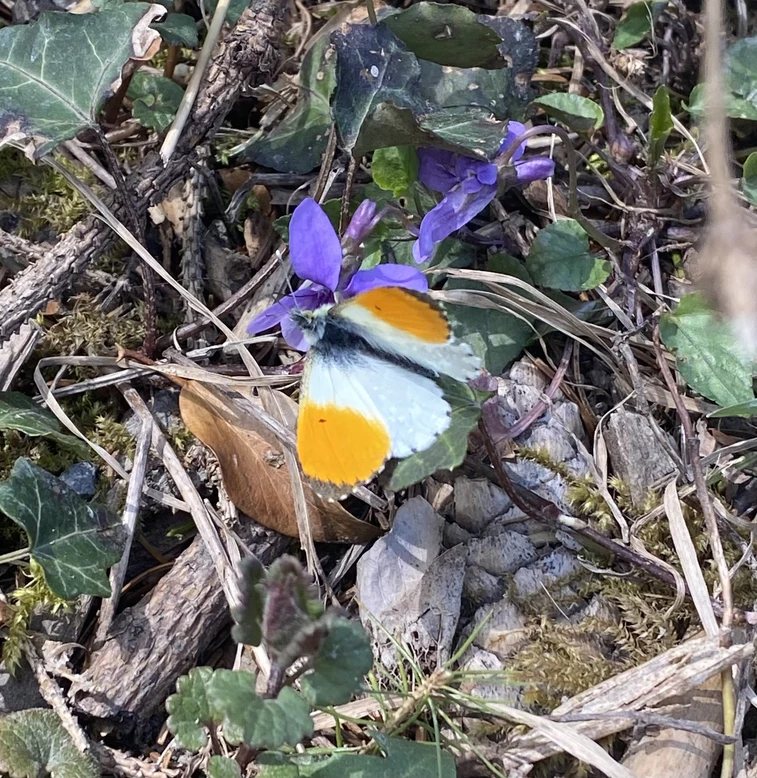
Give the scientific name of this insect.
Anthocharis cardamines
